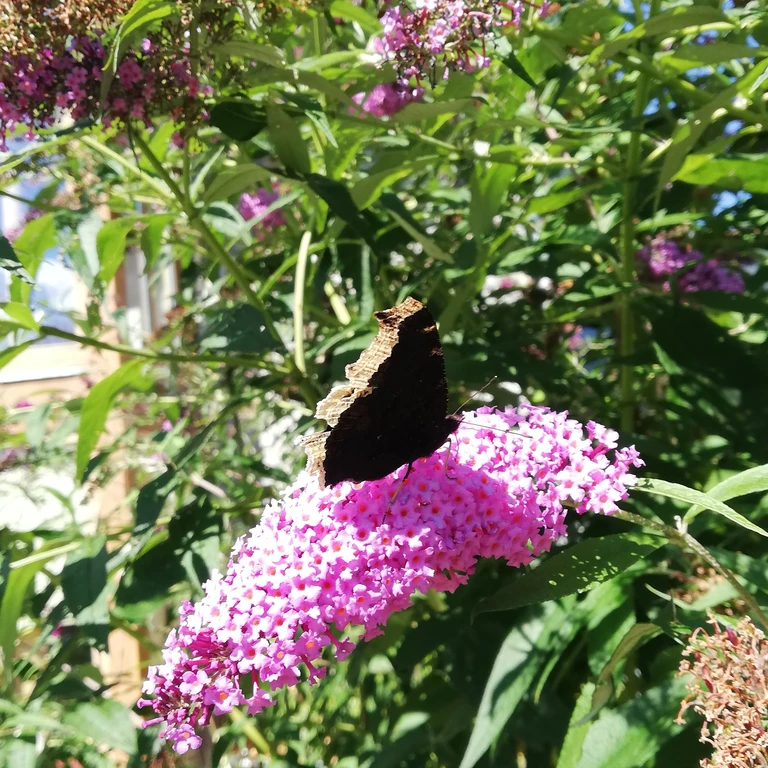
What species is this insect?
Nymphalis antiopa
